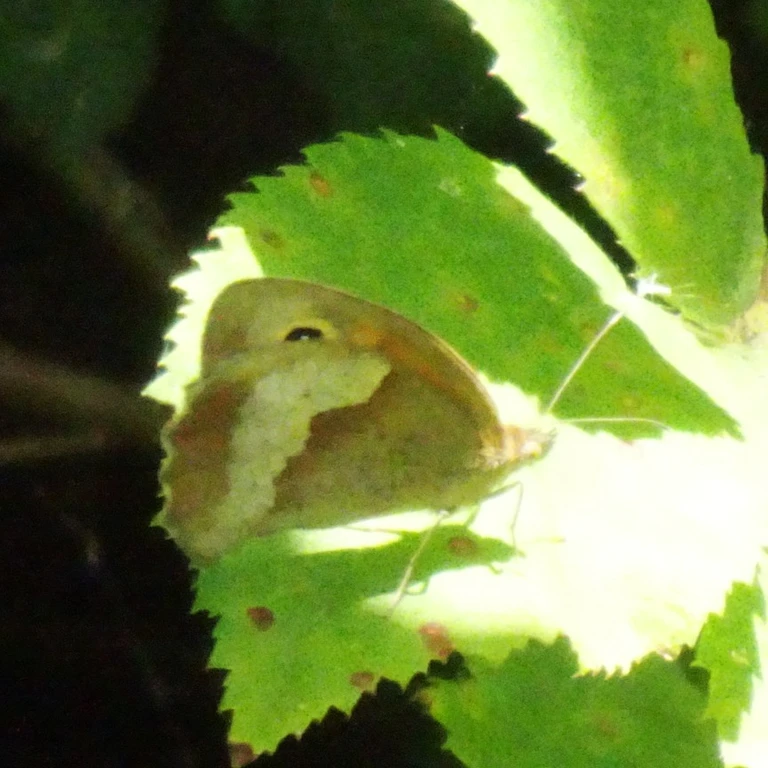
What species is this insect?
Maniola jurtina
